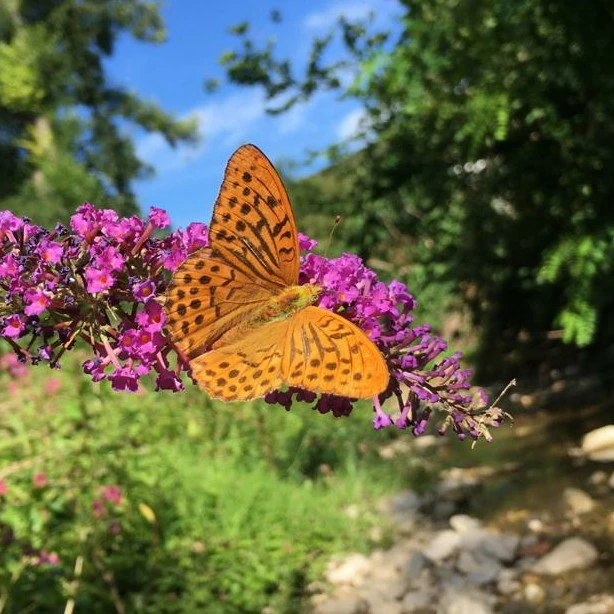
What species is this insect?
Argynnis paphia
